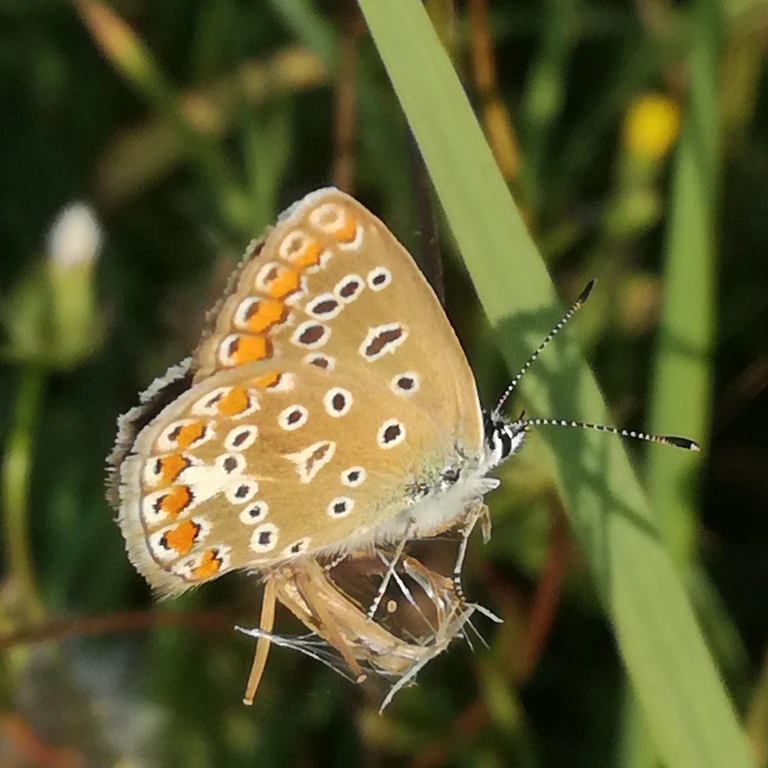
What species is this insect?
Polyommatus icarus
